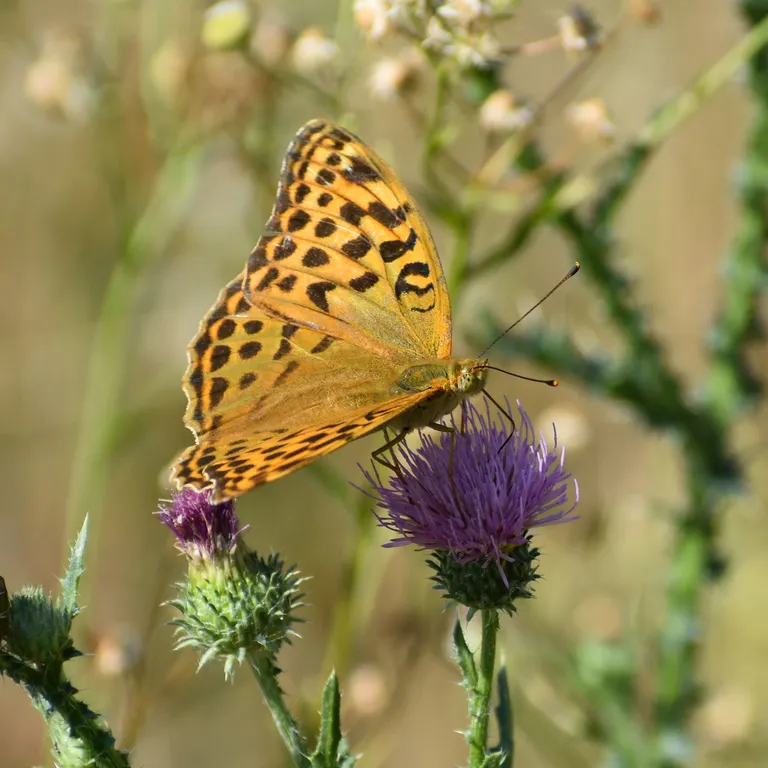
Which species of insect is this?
Argynnis paphia
